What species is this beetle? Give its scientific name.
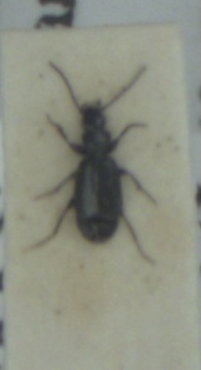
Microlestes maurus
